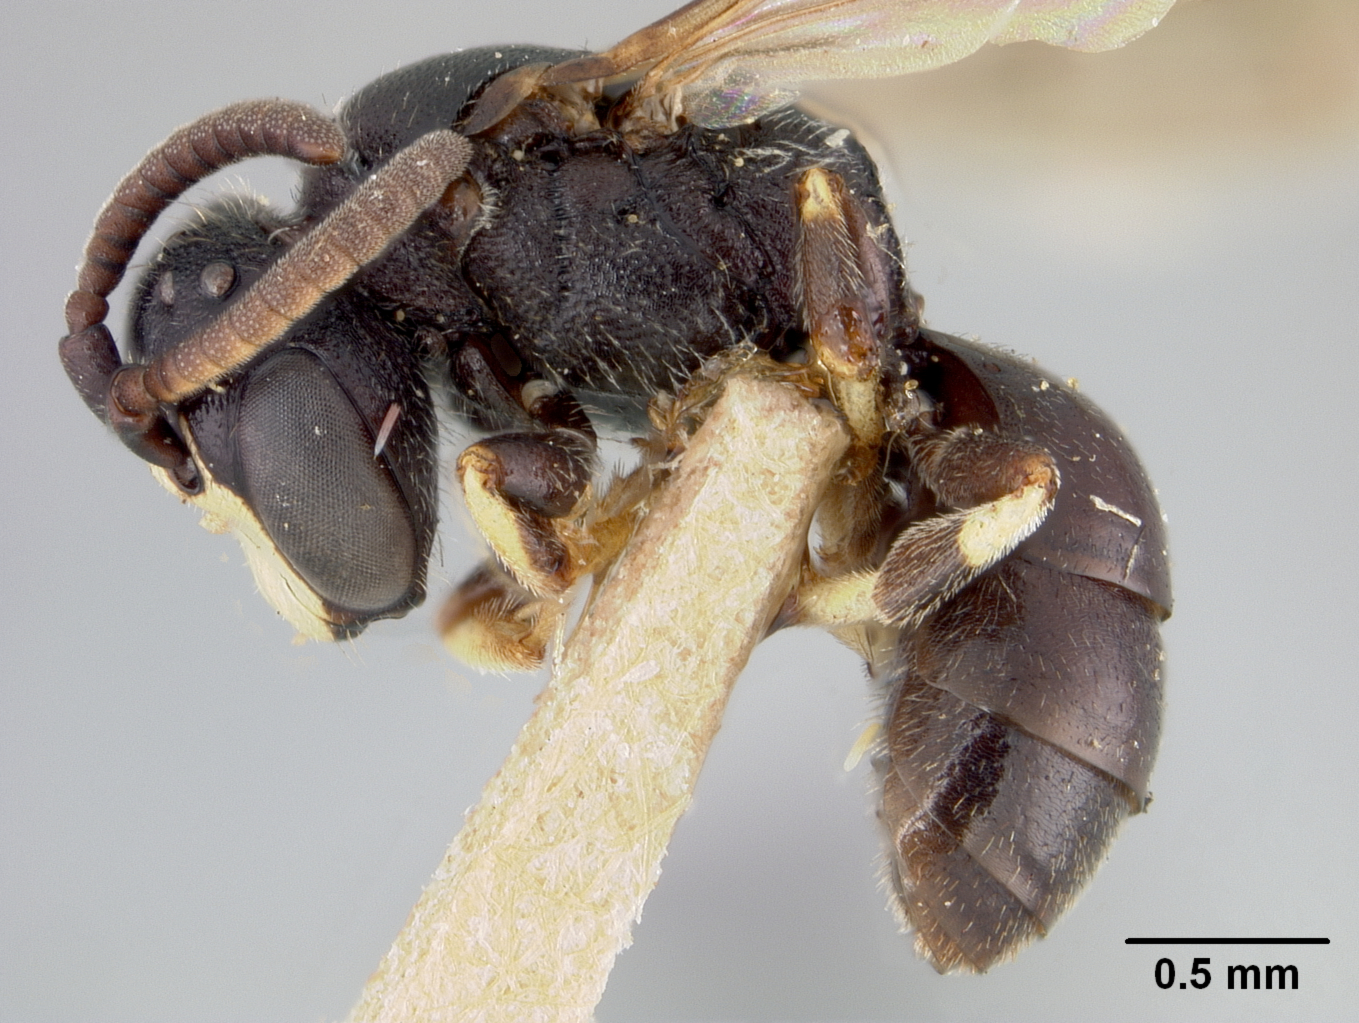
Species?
Prosopis digitatus
